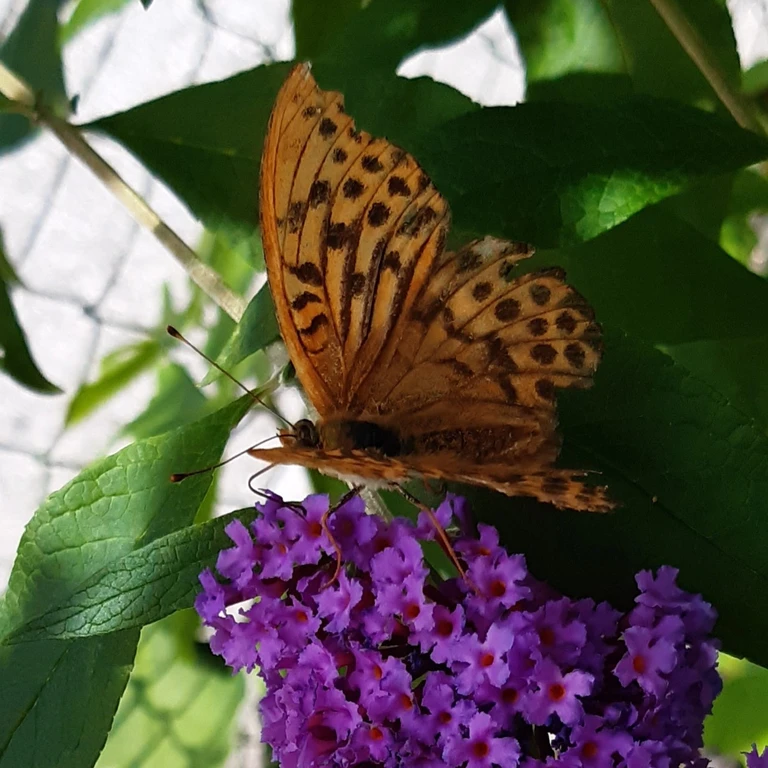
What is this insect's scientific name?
Argynnis paphia
